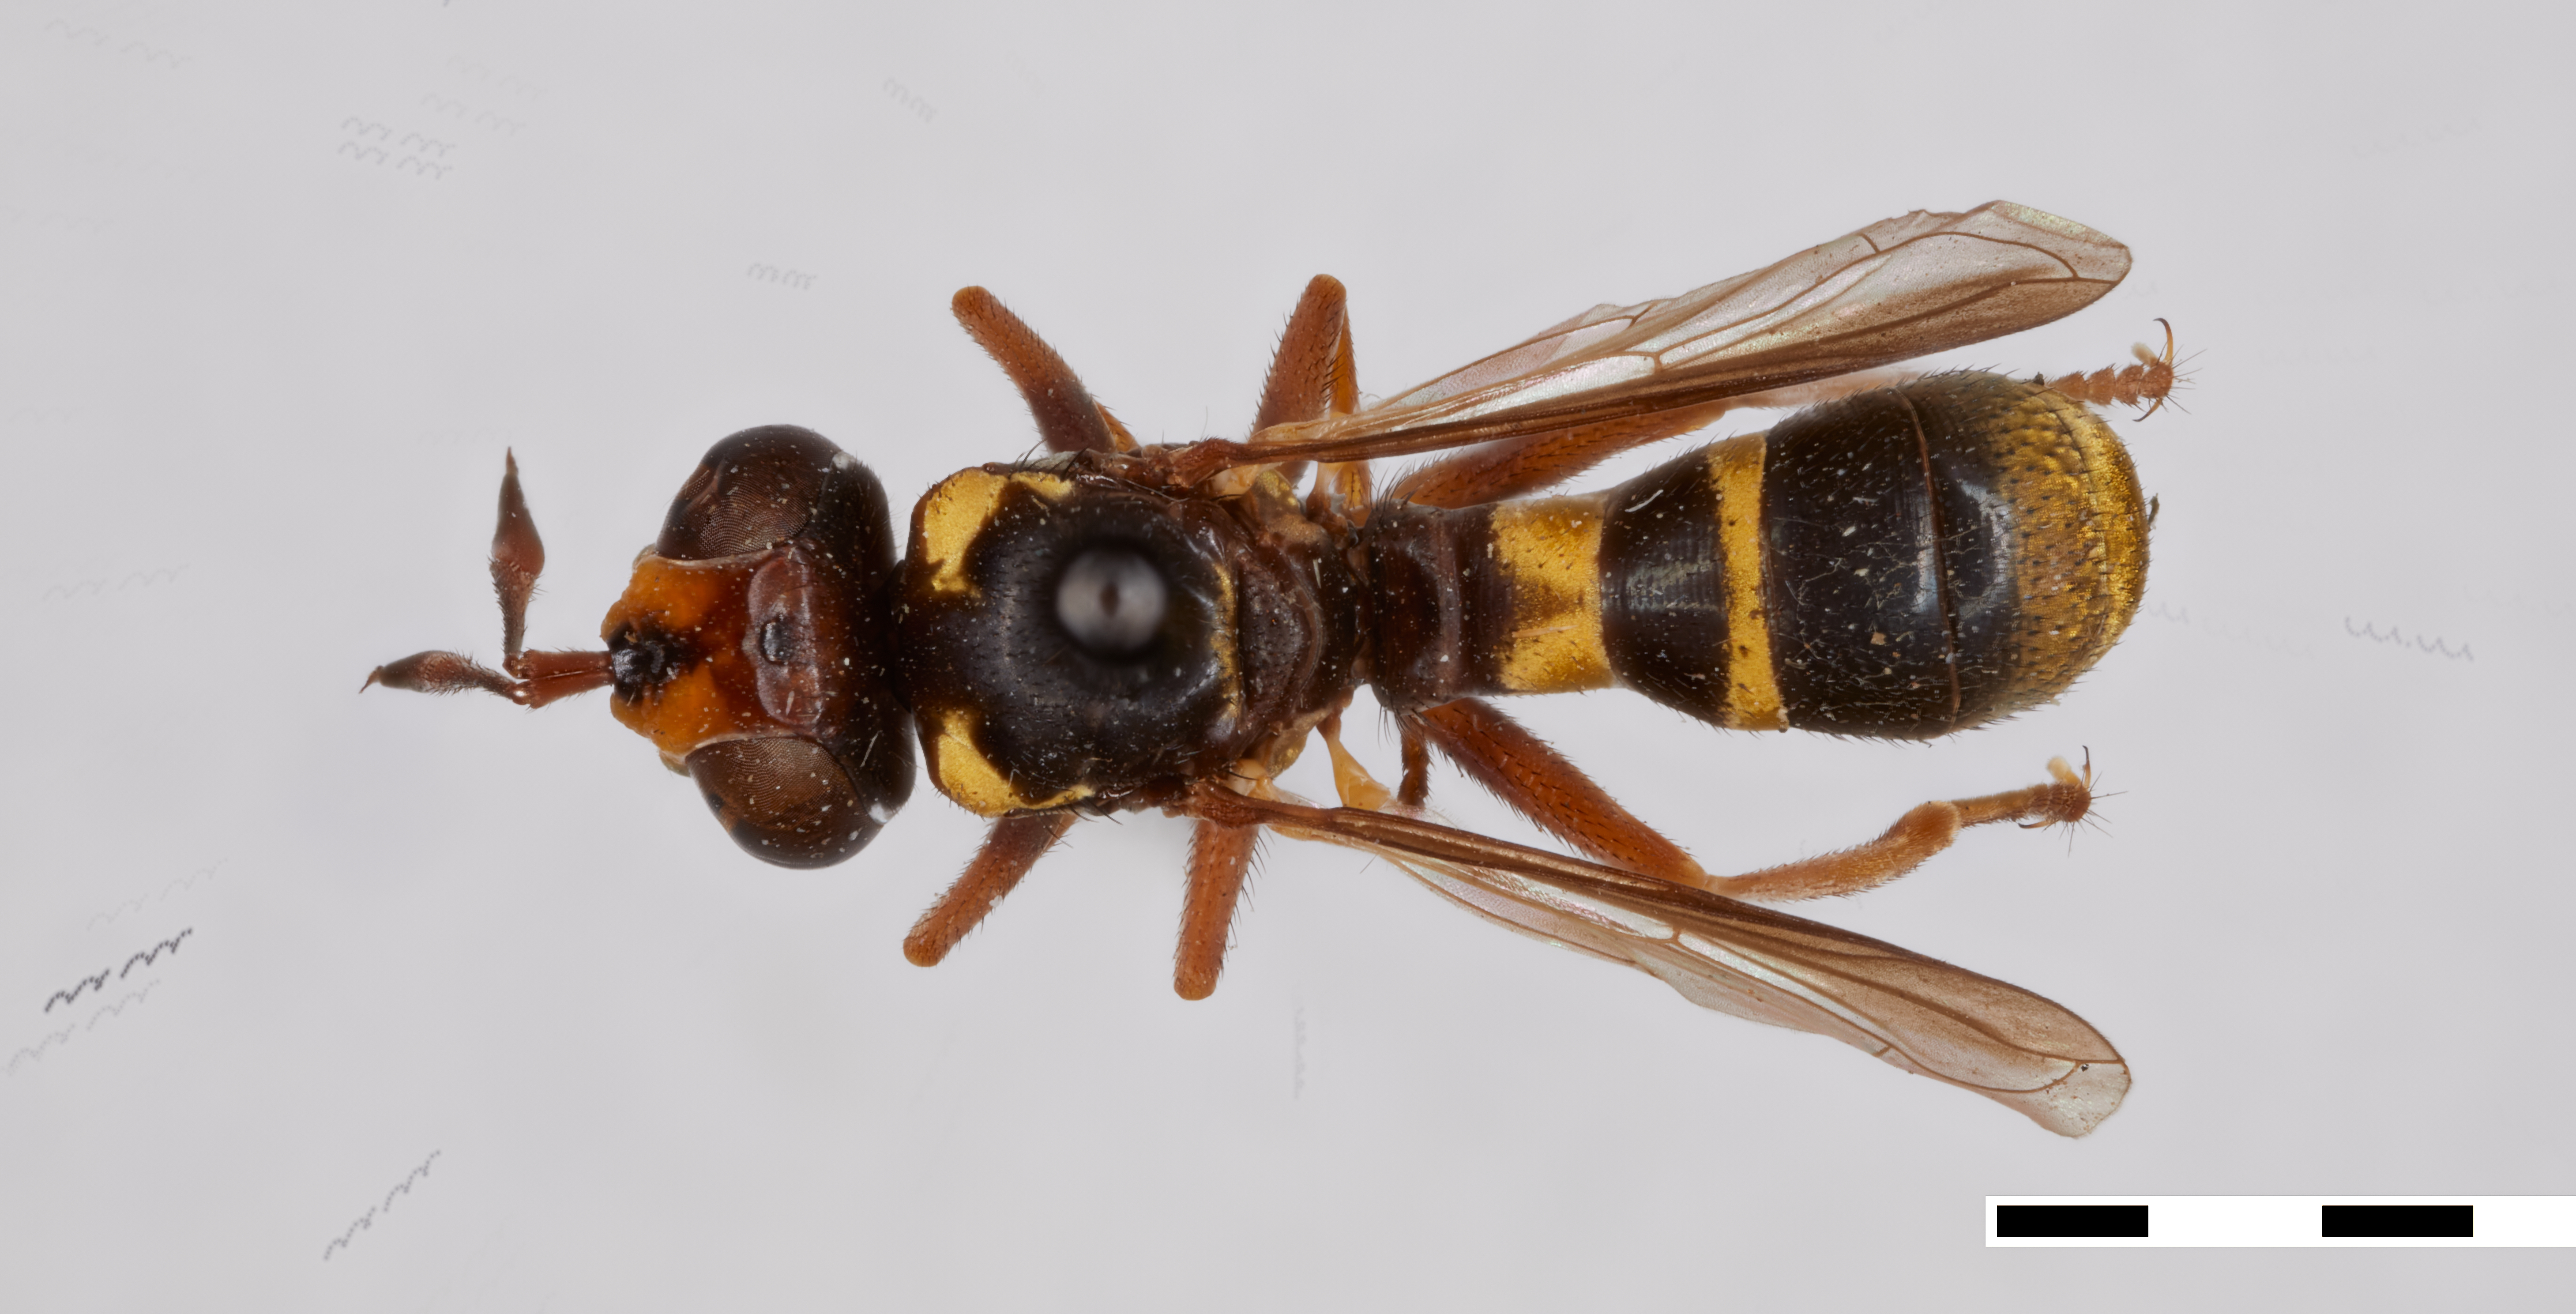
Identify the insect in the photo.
Conops splendidus
